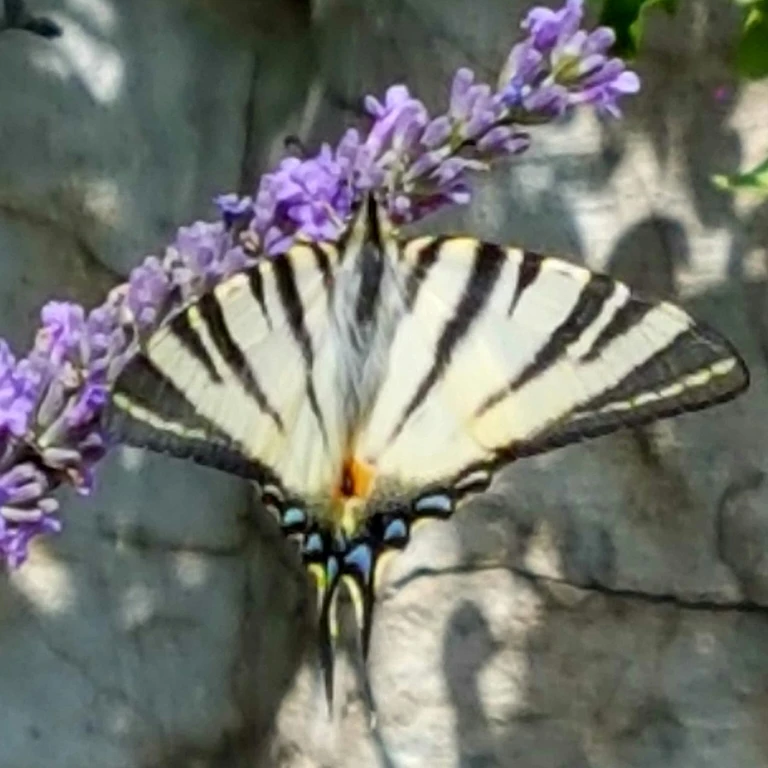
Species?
Iphiclides podalirius
